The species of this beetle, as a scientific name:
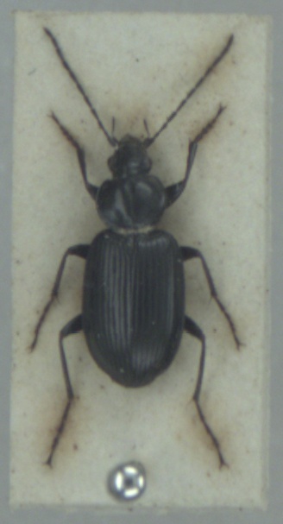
Agonum emarginatum
